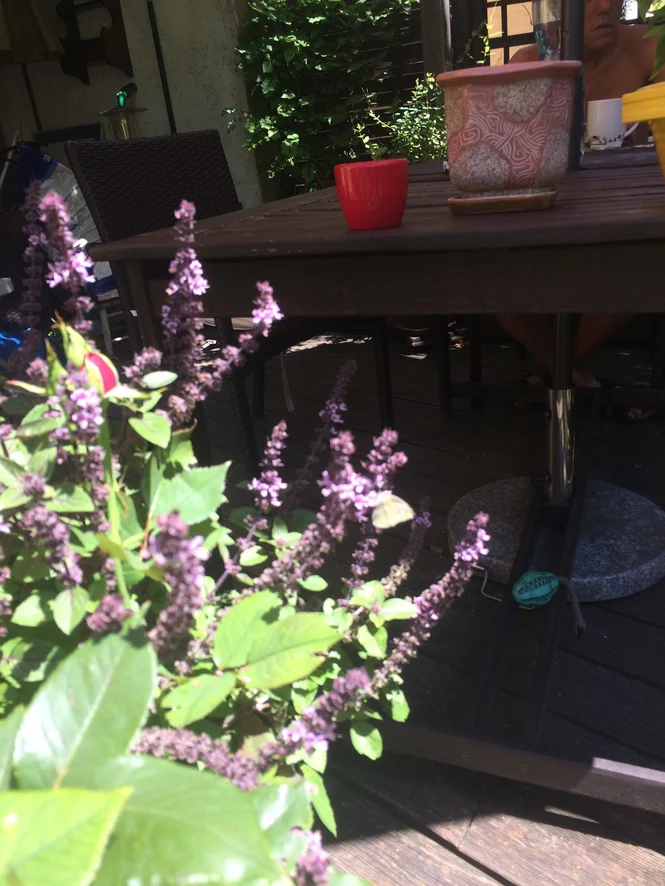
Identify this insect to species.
Pieris rapae
